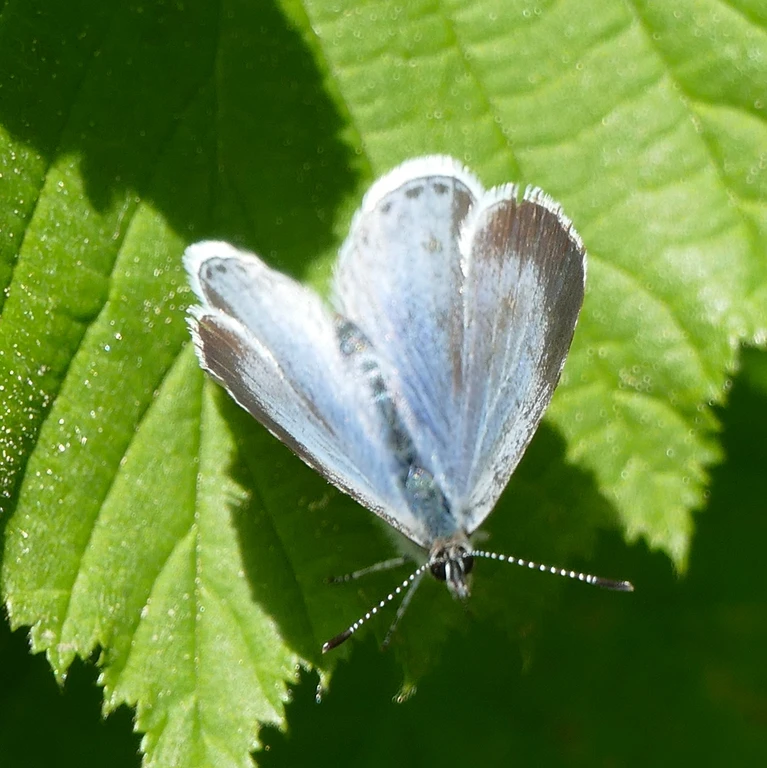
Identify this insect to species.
Celastrina argiolus
